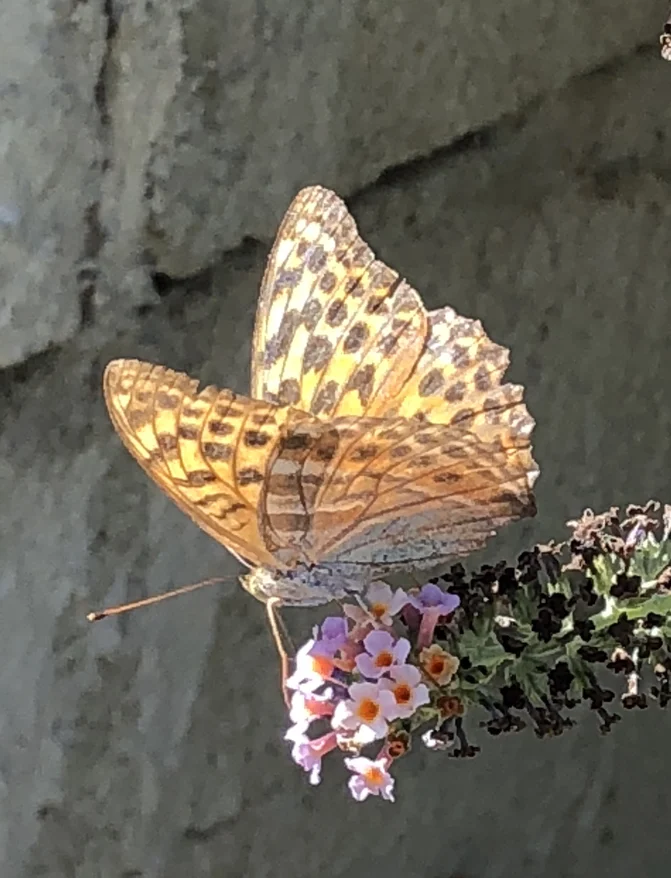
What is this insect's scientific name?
Argynnis paphia
